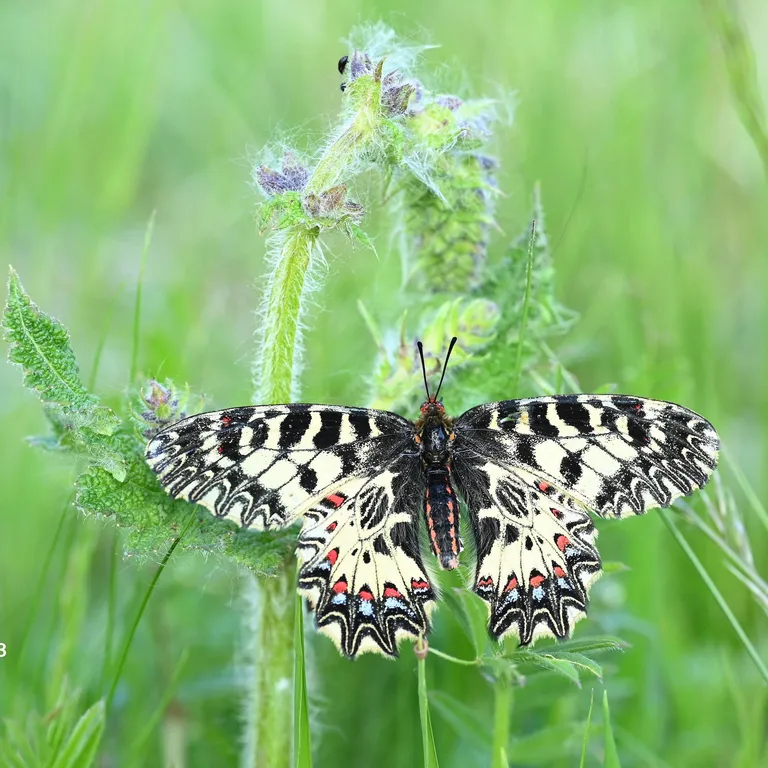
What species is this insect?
Zerynthia polyxena
